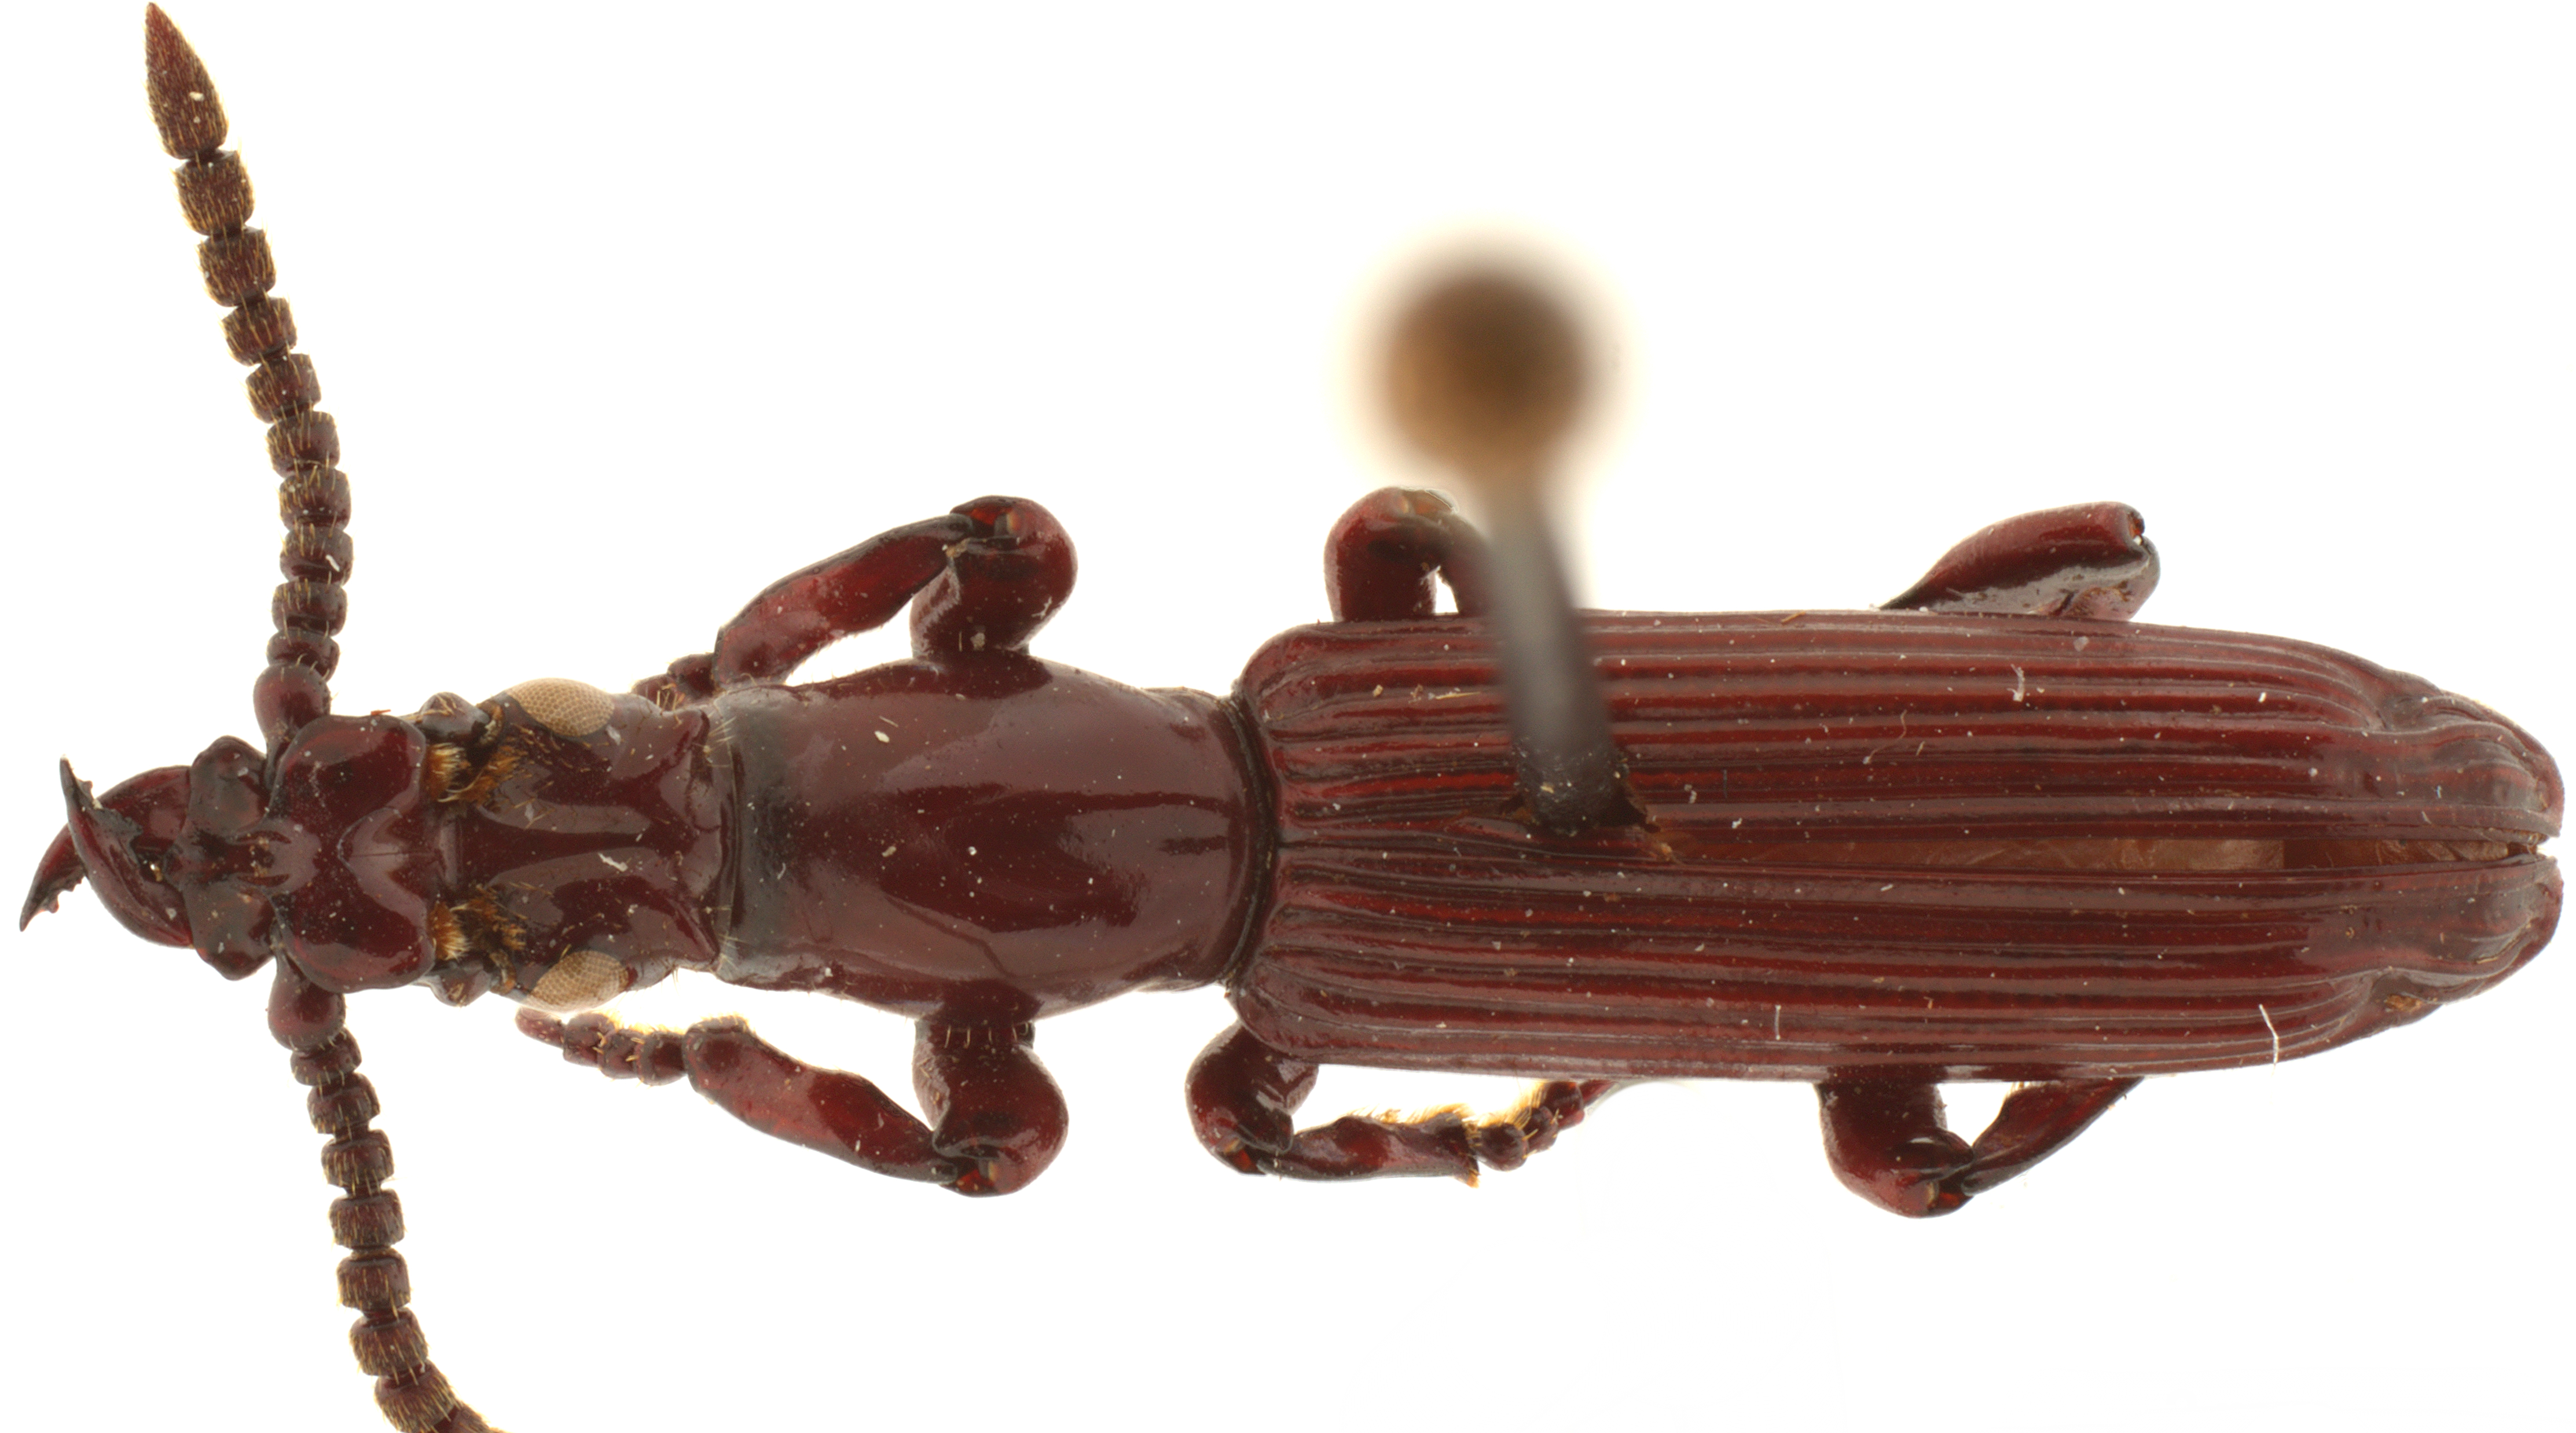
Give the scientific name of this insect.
Amorphocephala imitator
